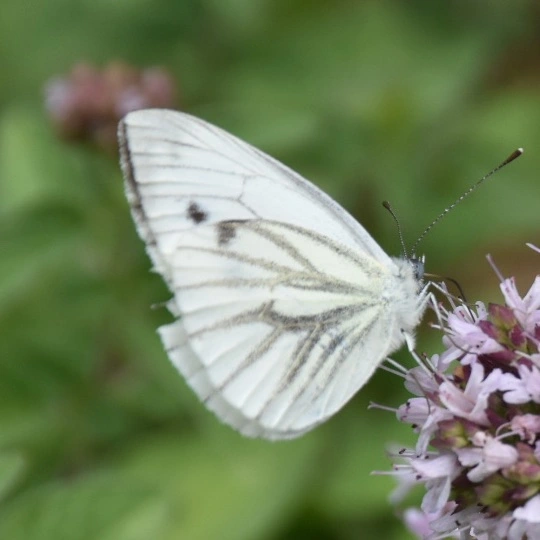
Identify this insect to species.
Pieris napi
